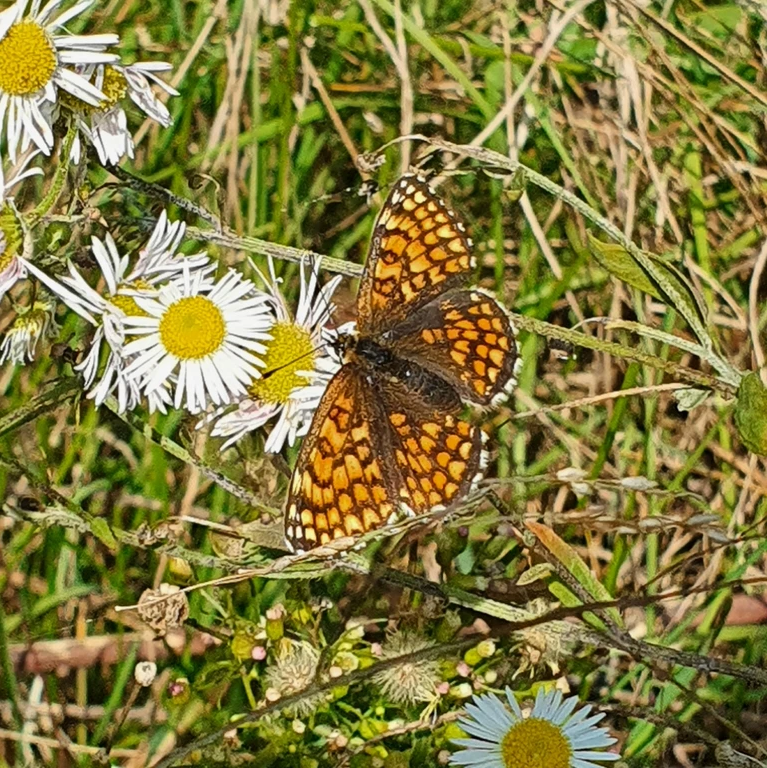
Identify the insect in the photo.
Melitaea athalia
